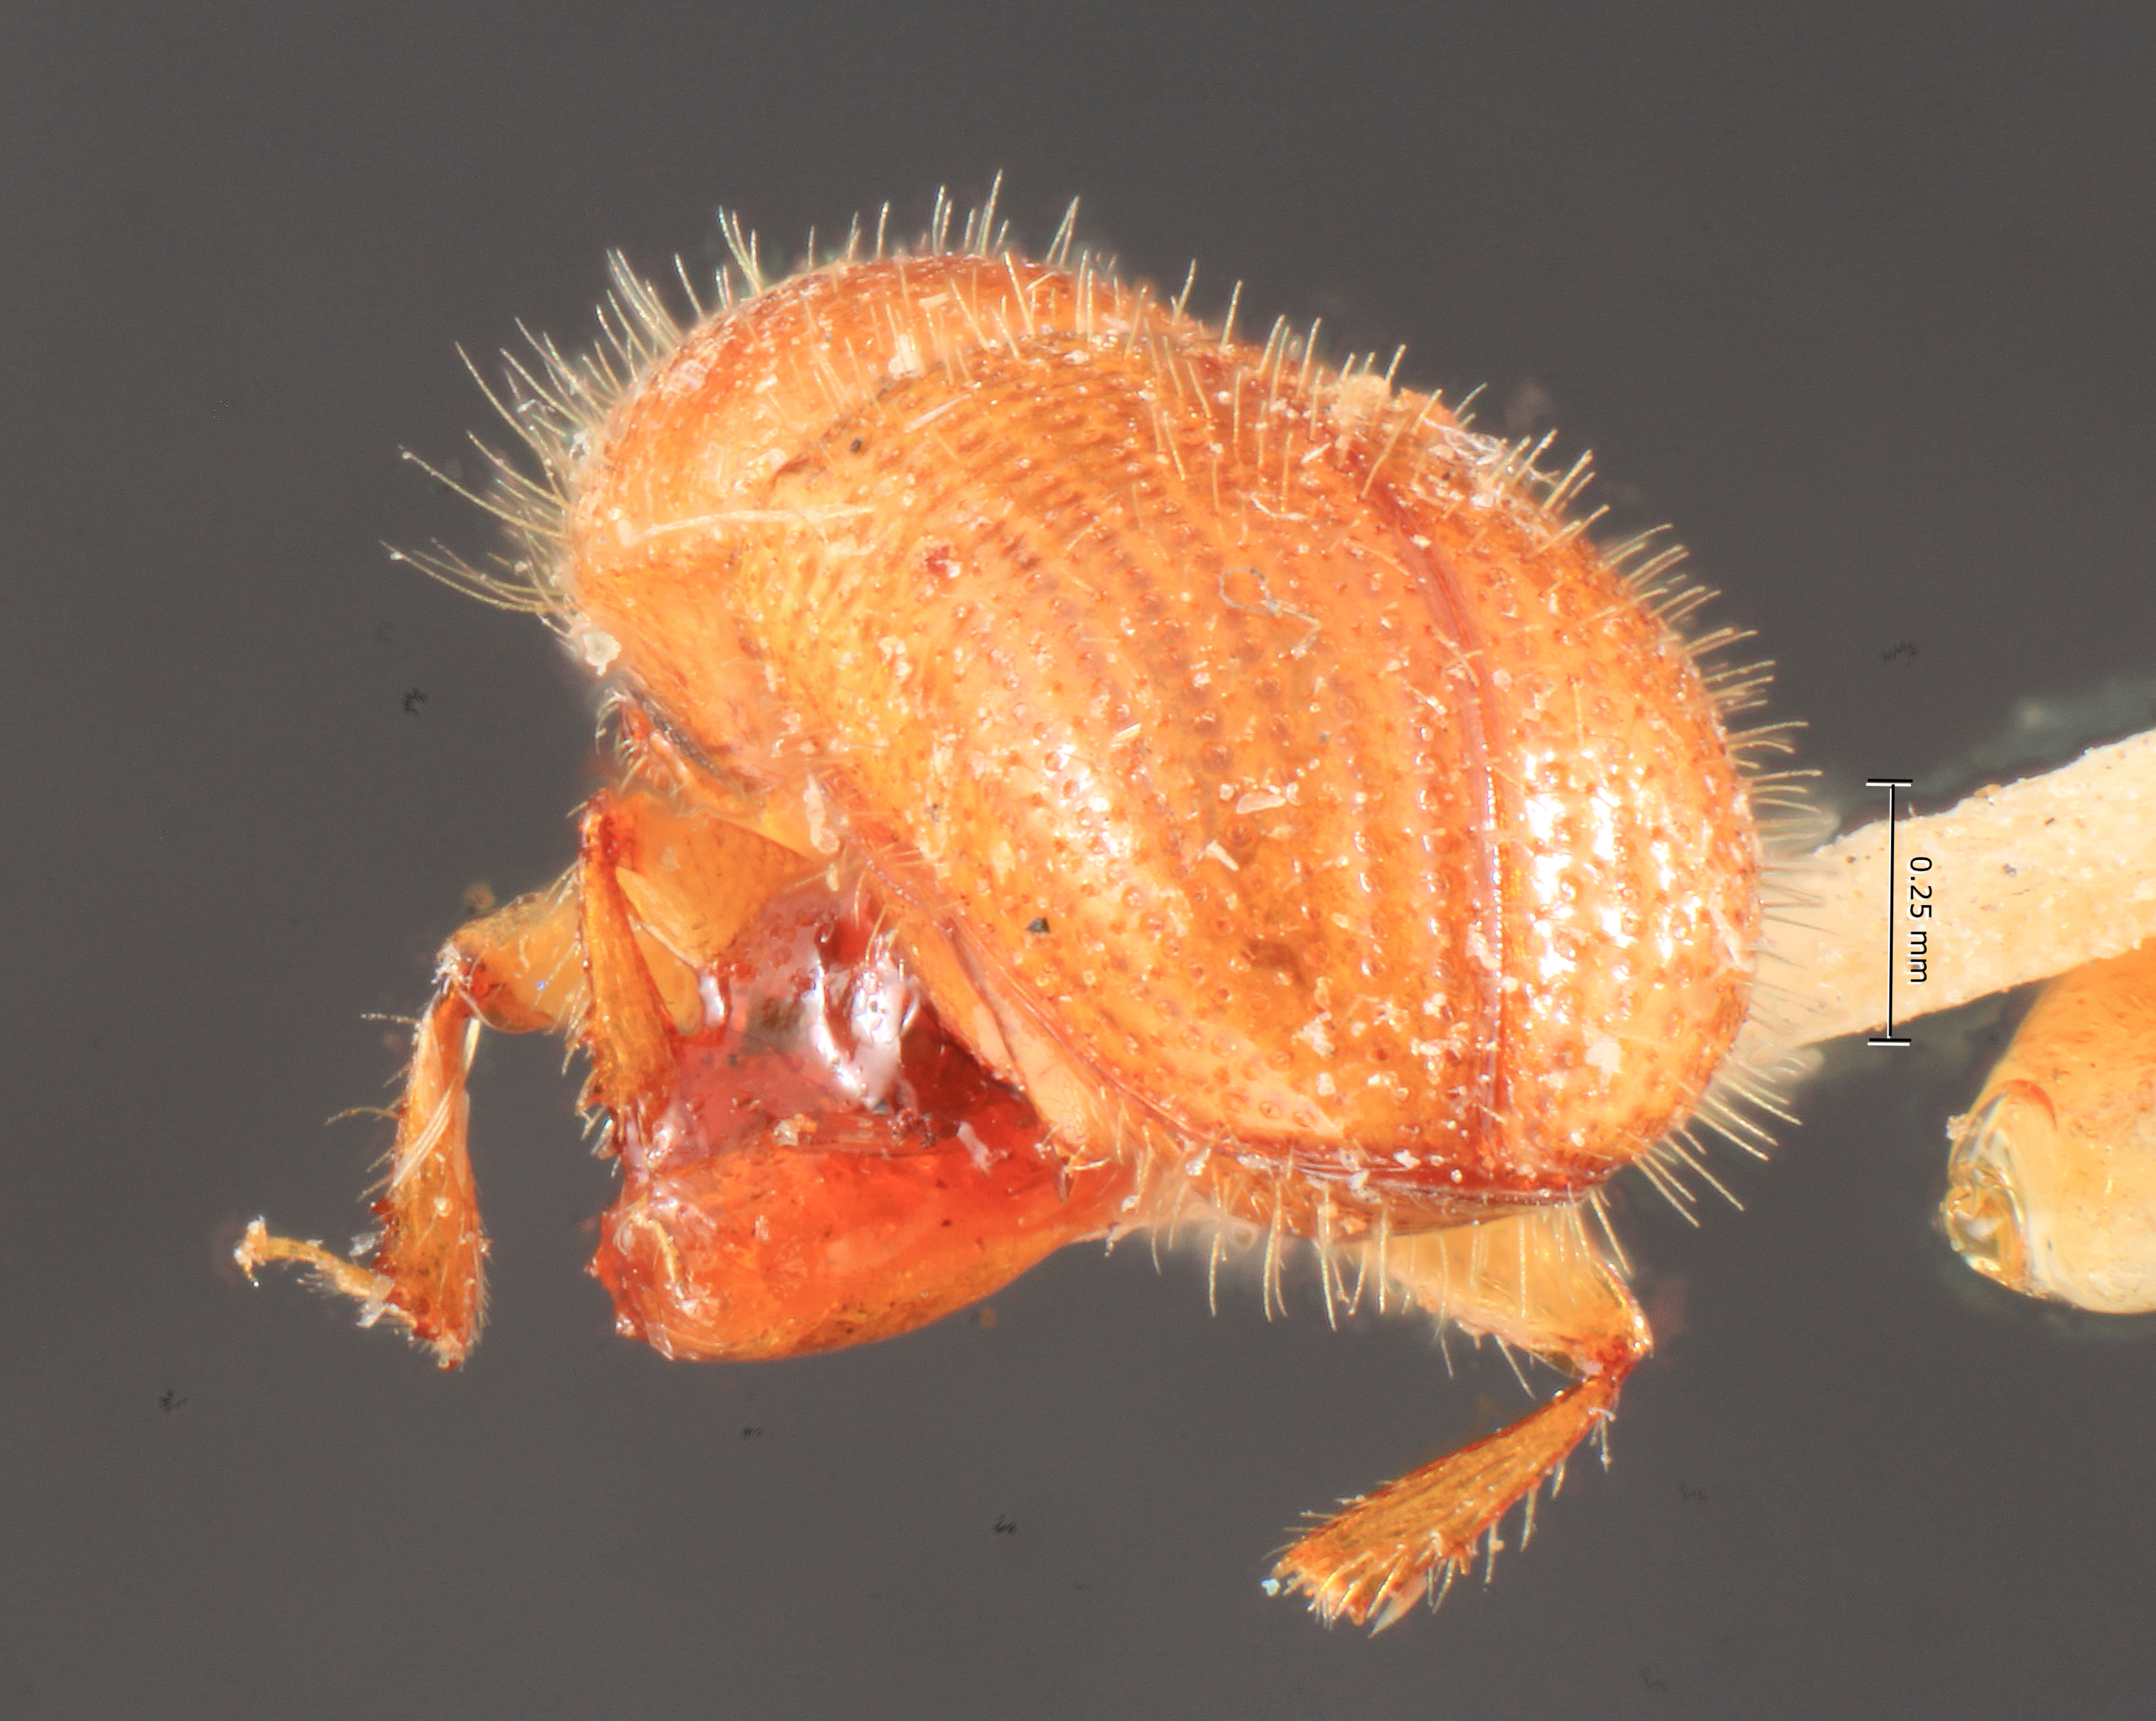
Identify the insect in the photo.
Dendrurgus philippinensis
